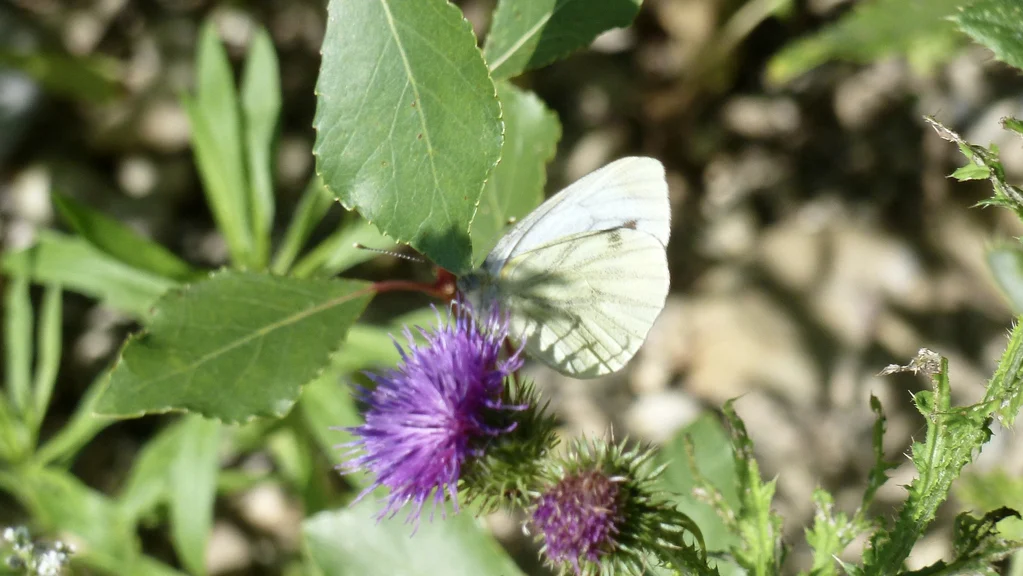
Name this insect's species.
Pieris napi
